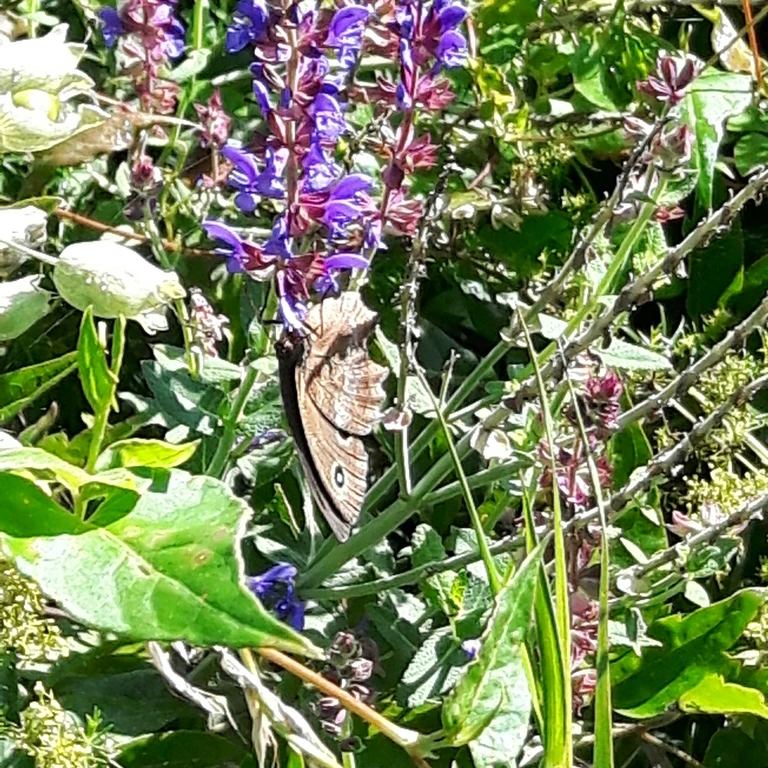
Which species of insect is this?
Minois dryas
